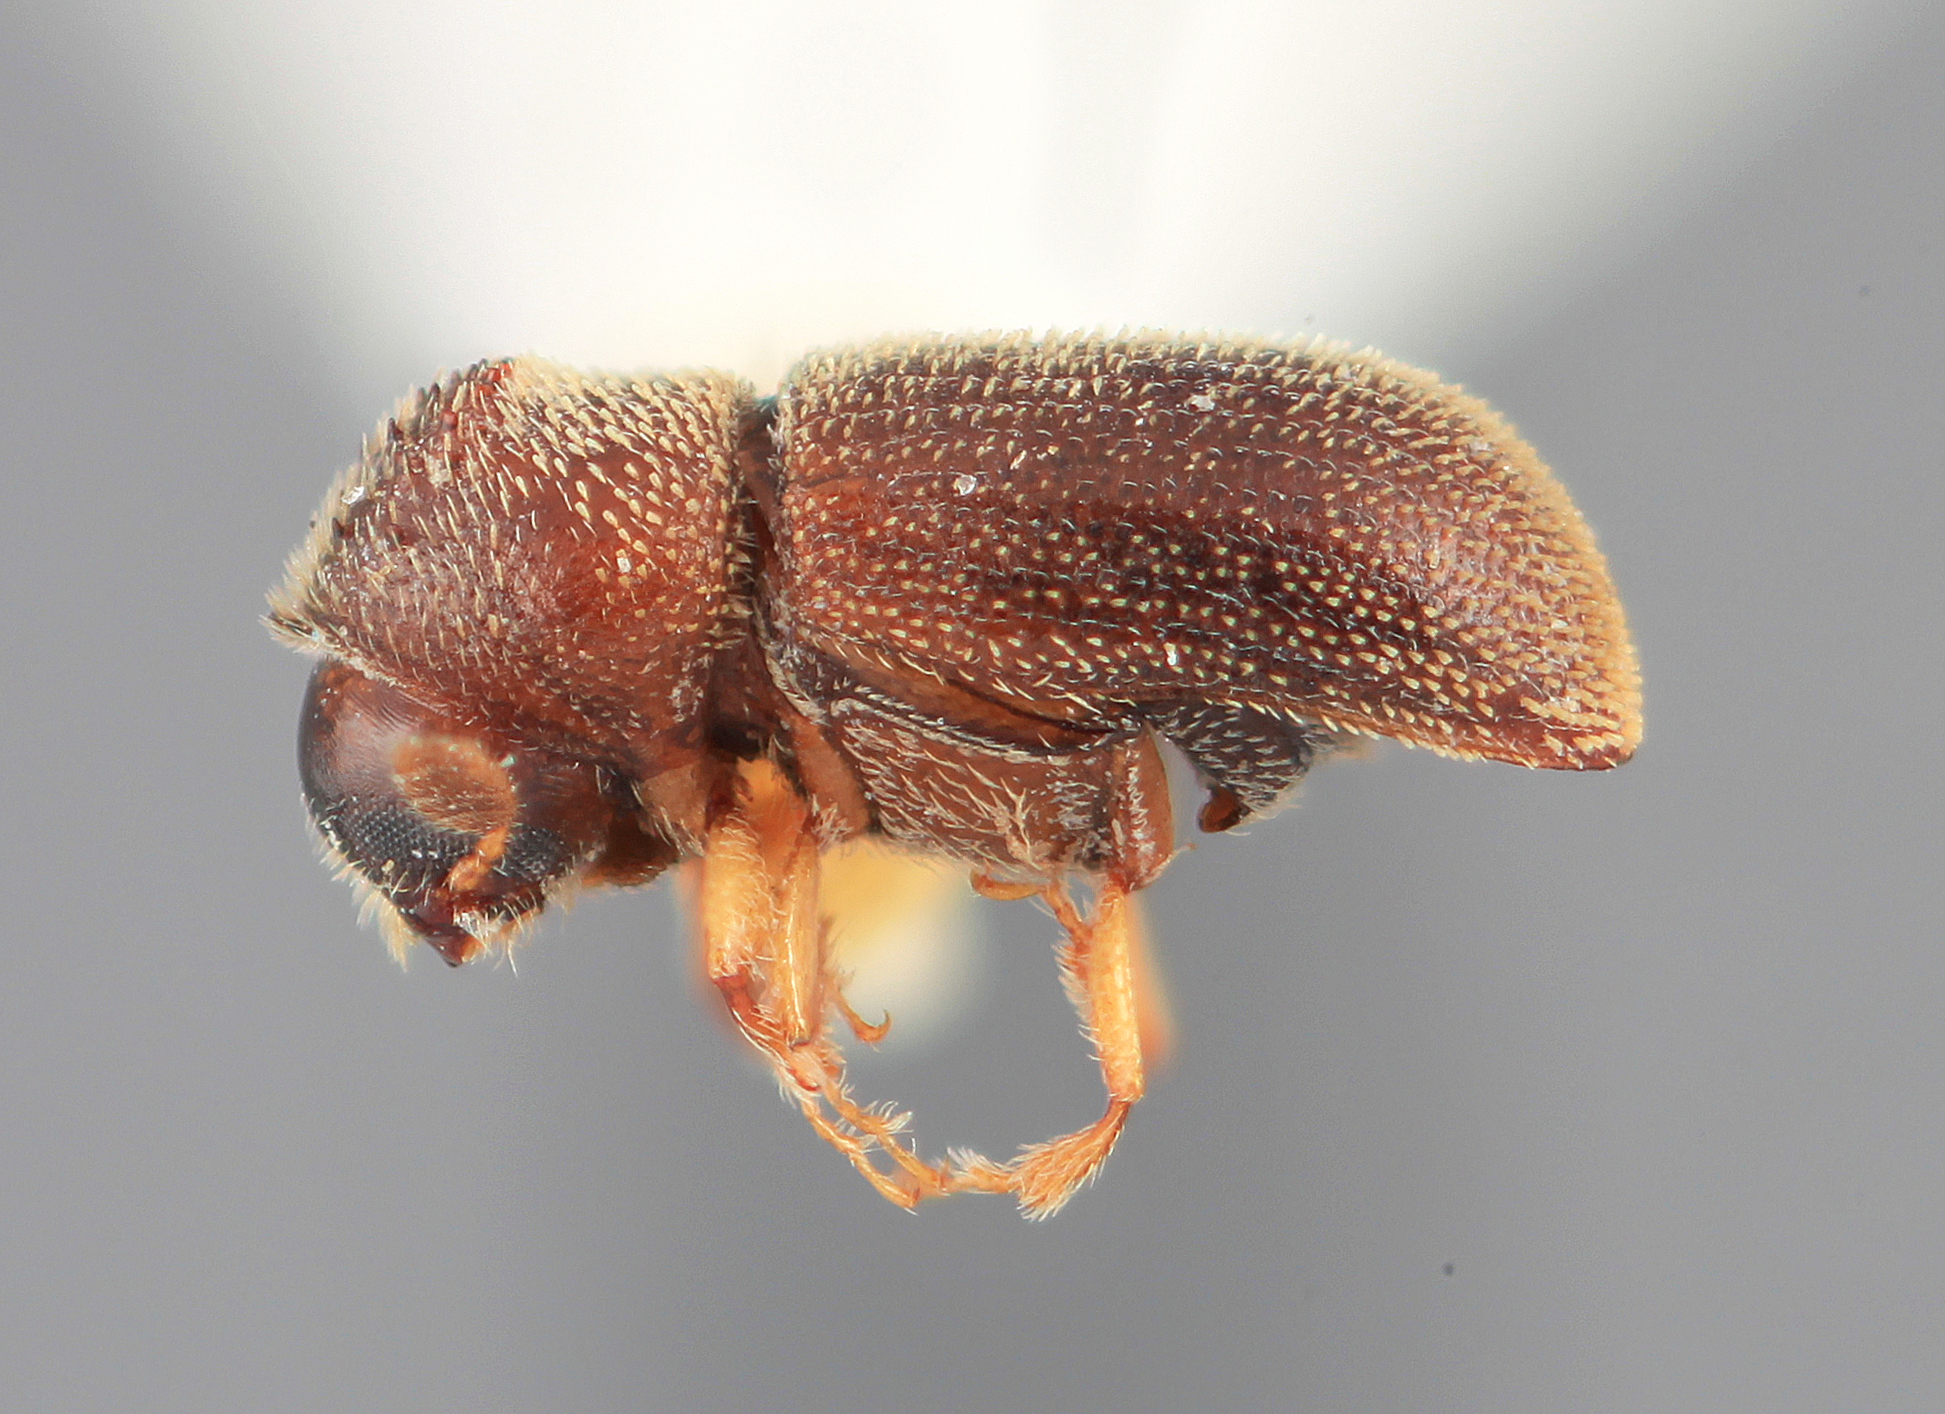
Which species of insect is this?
Stegomerus mexicanus
